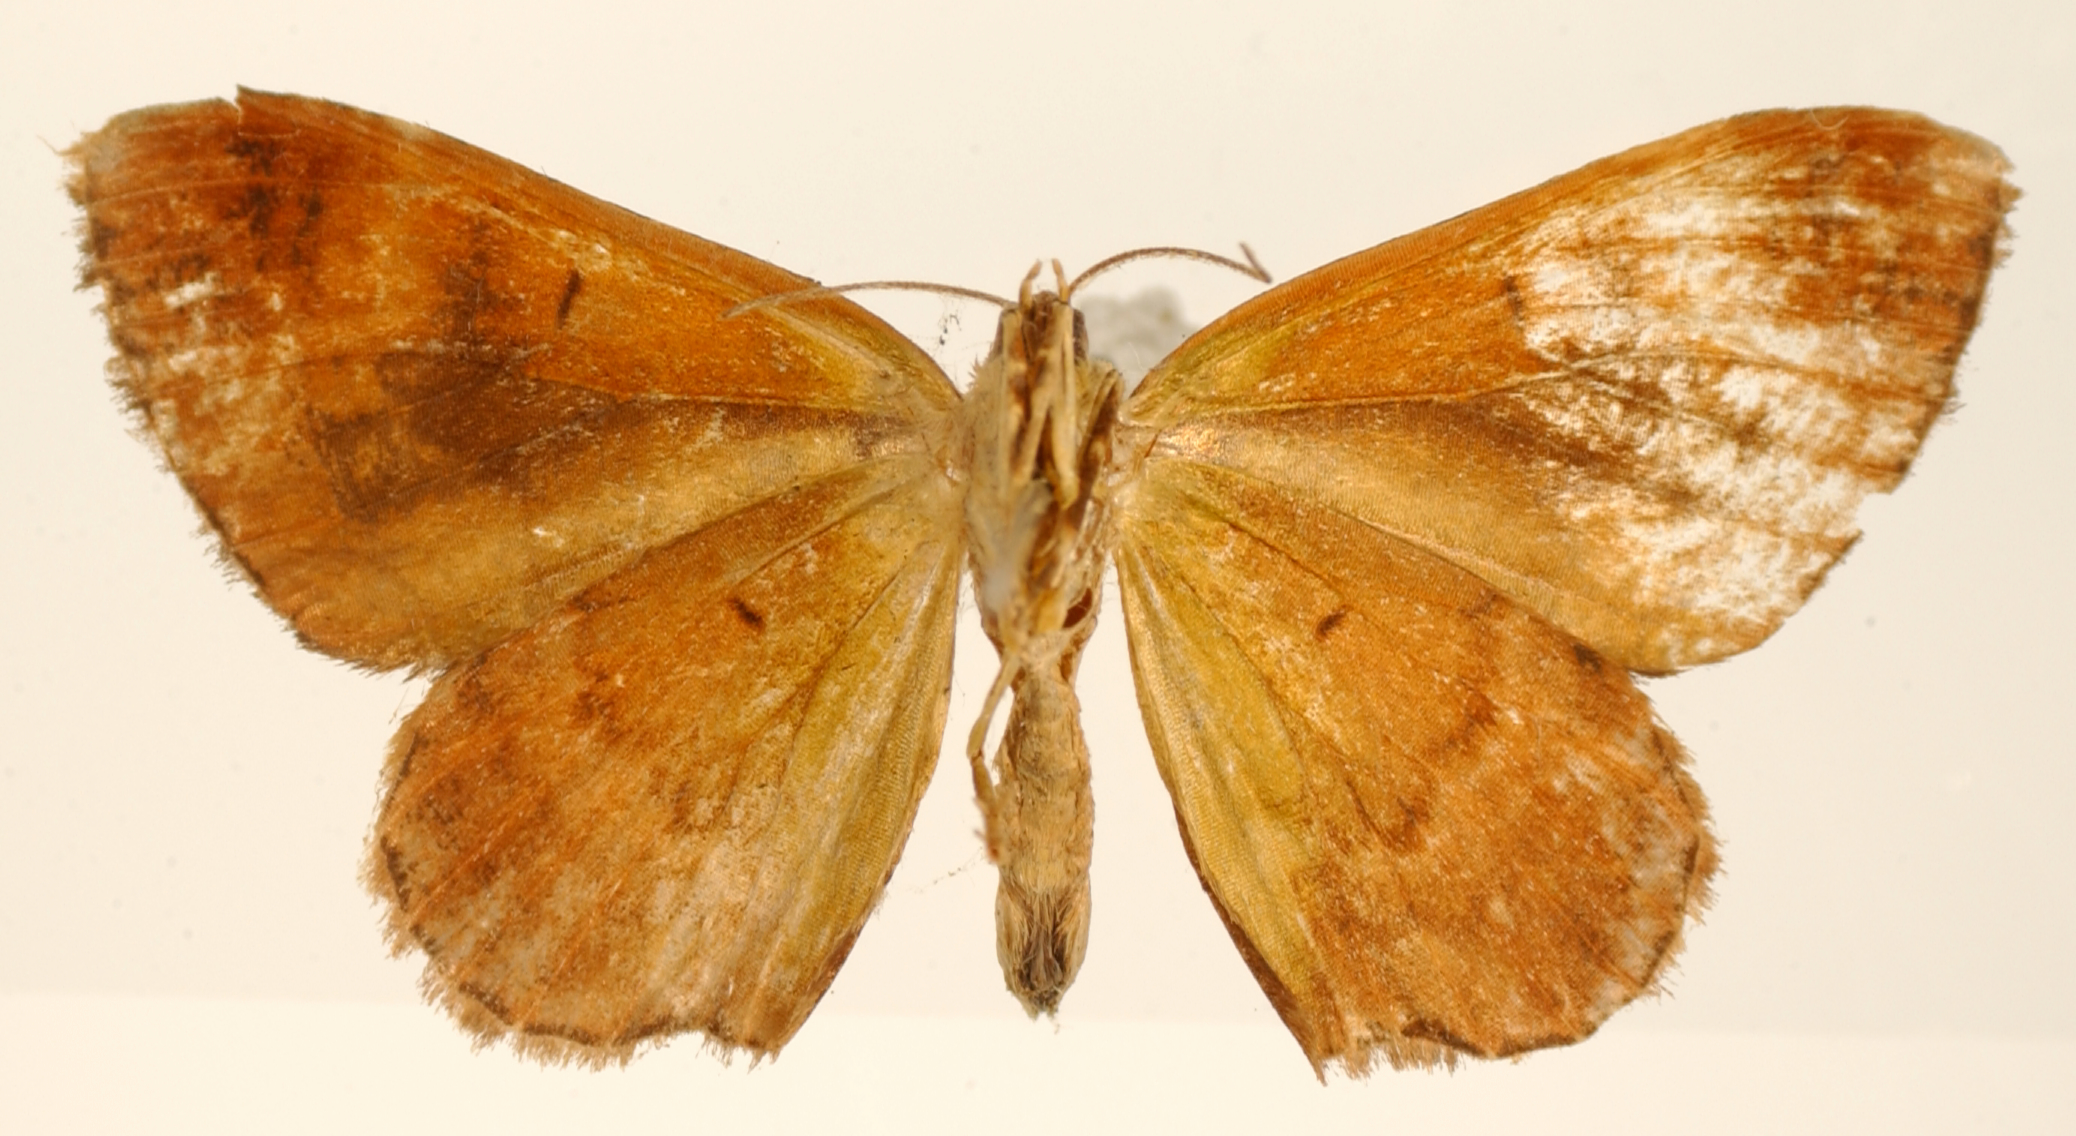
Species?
Cidaria radiosa
